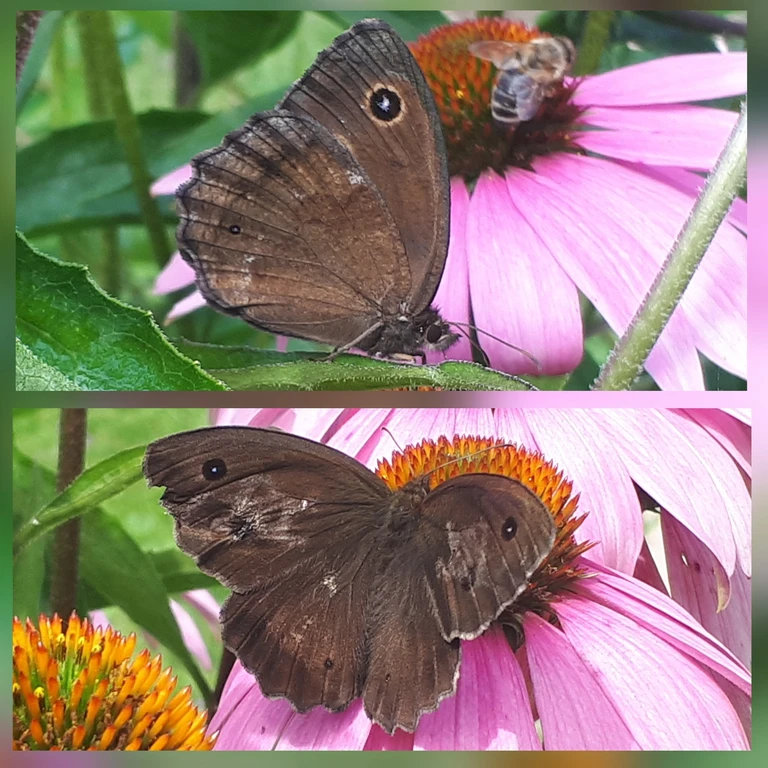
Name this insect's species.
Minois dryas
